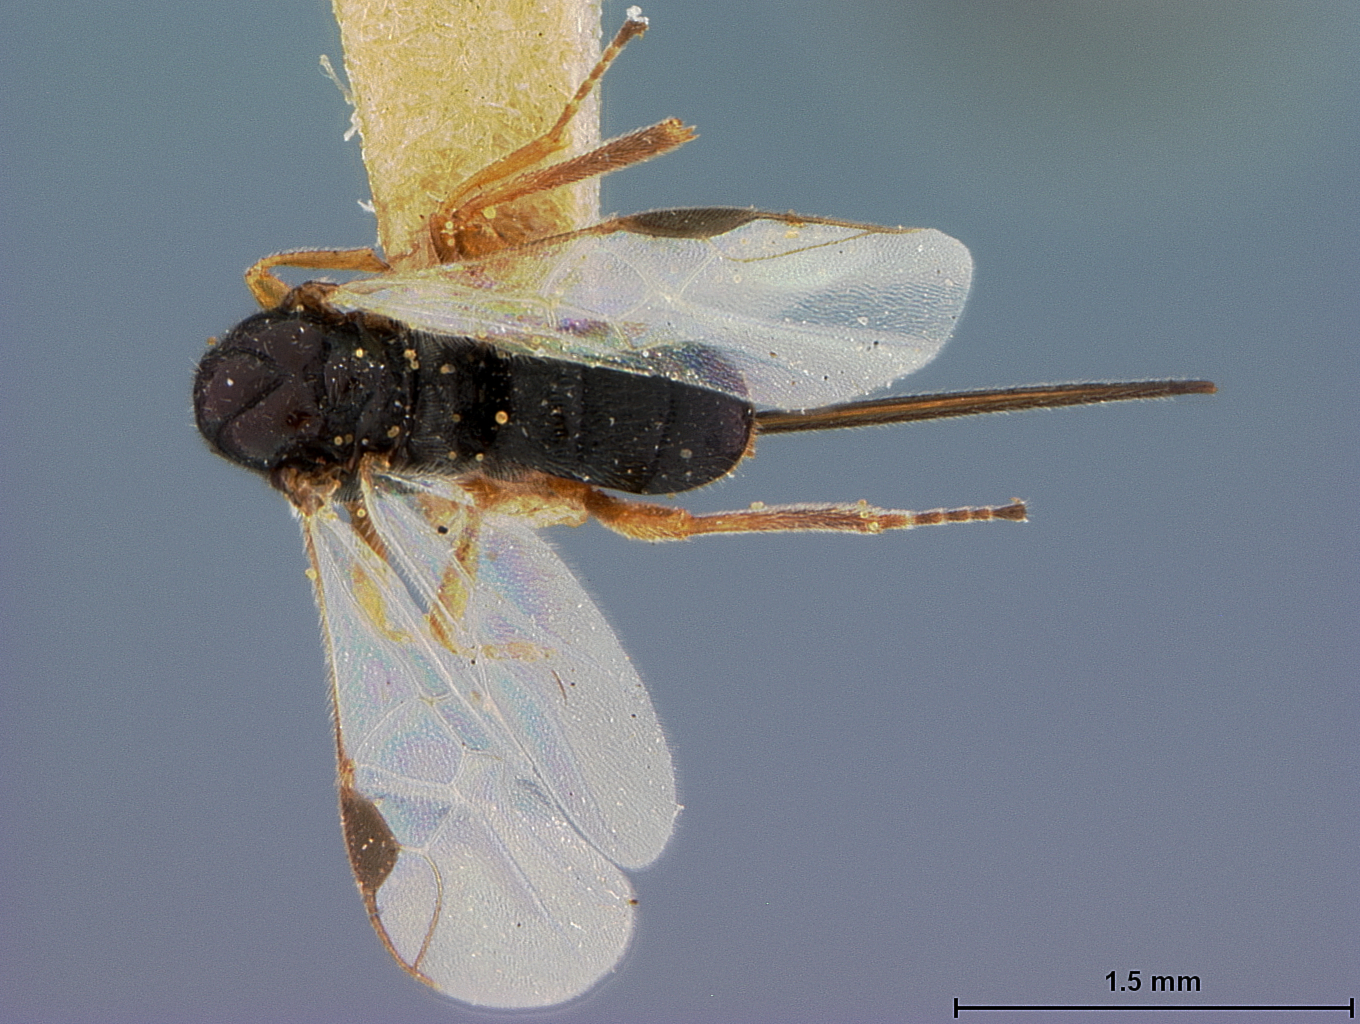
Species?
Triaspis aequoris
